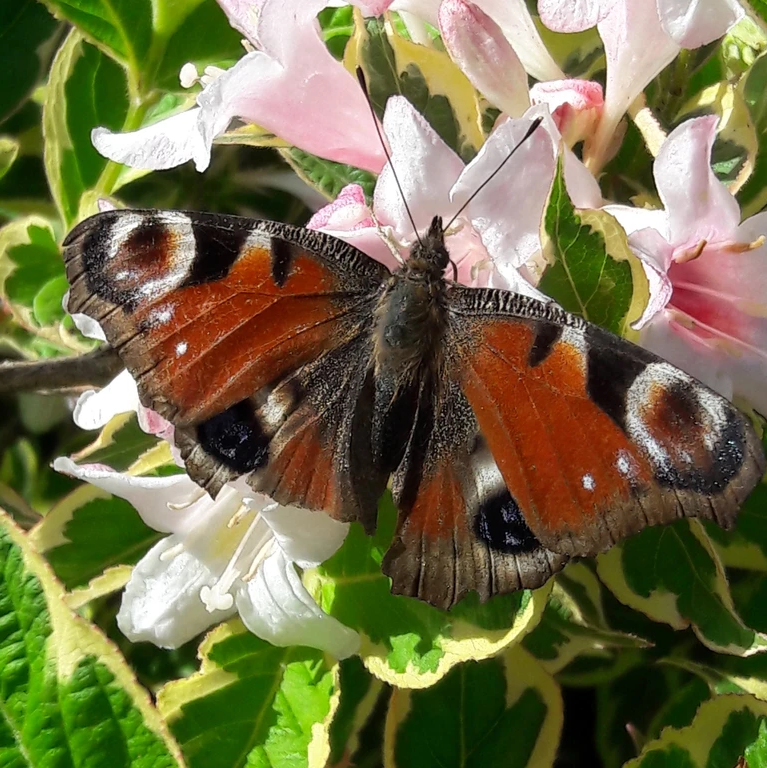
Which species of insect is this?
Aglais io
